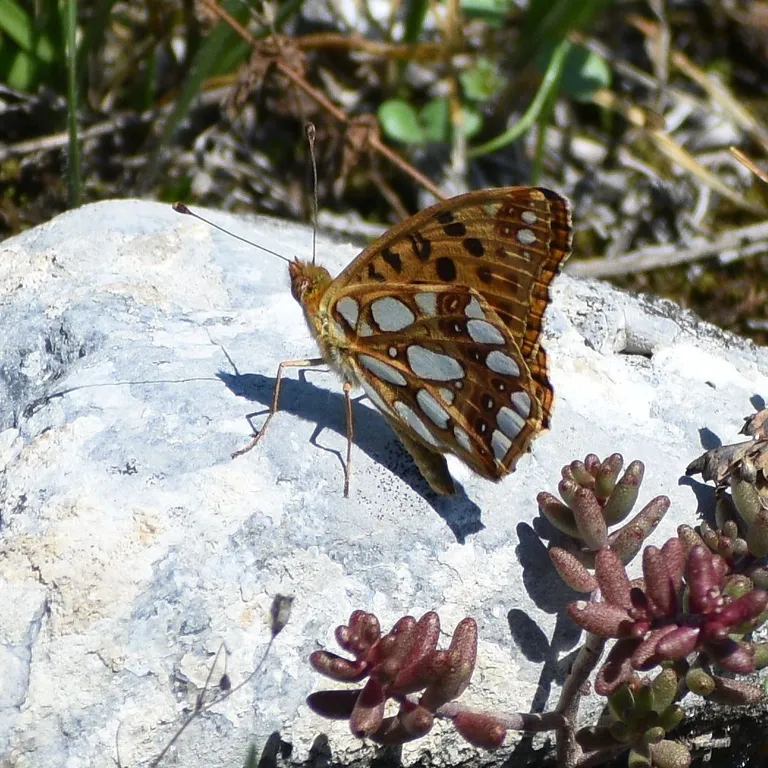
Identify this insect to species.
Issoria lathonia
